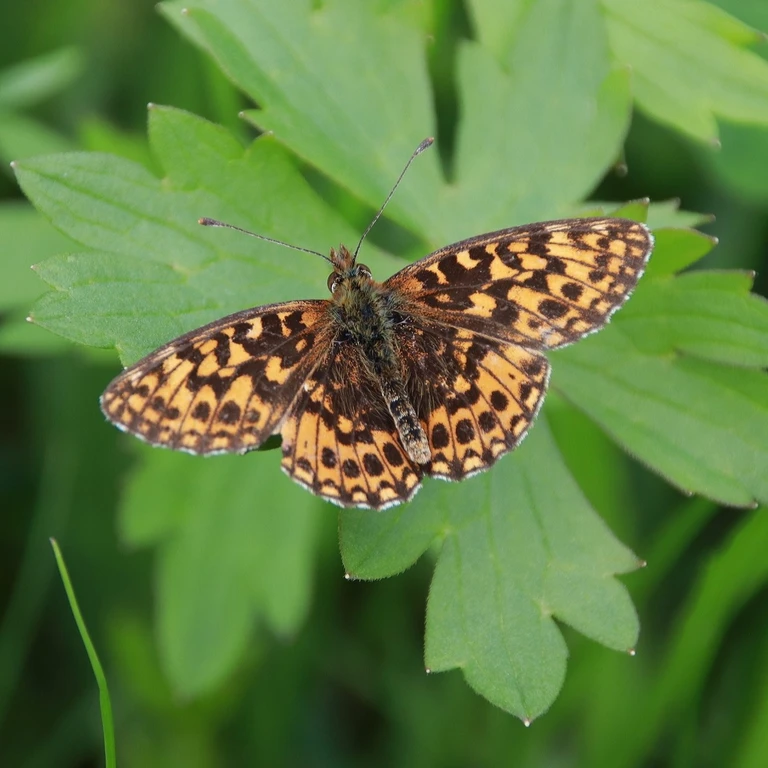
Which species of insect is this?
Boloria dia
